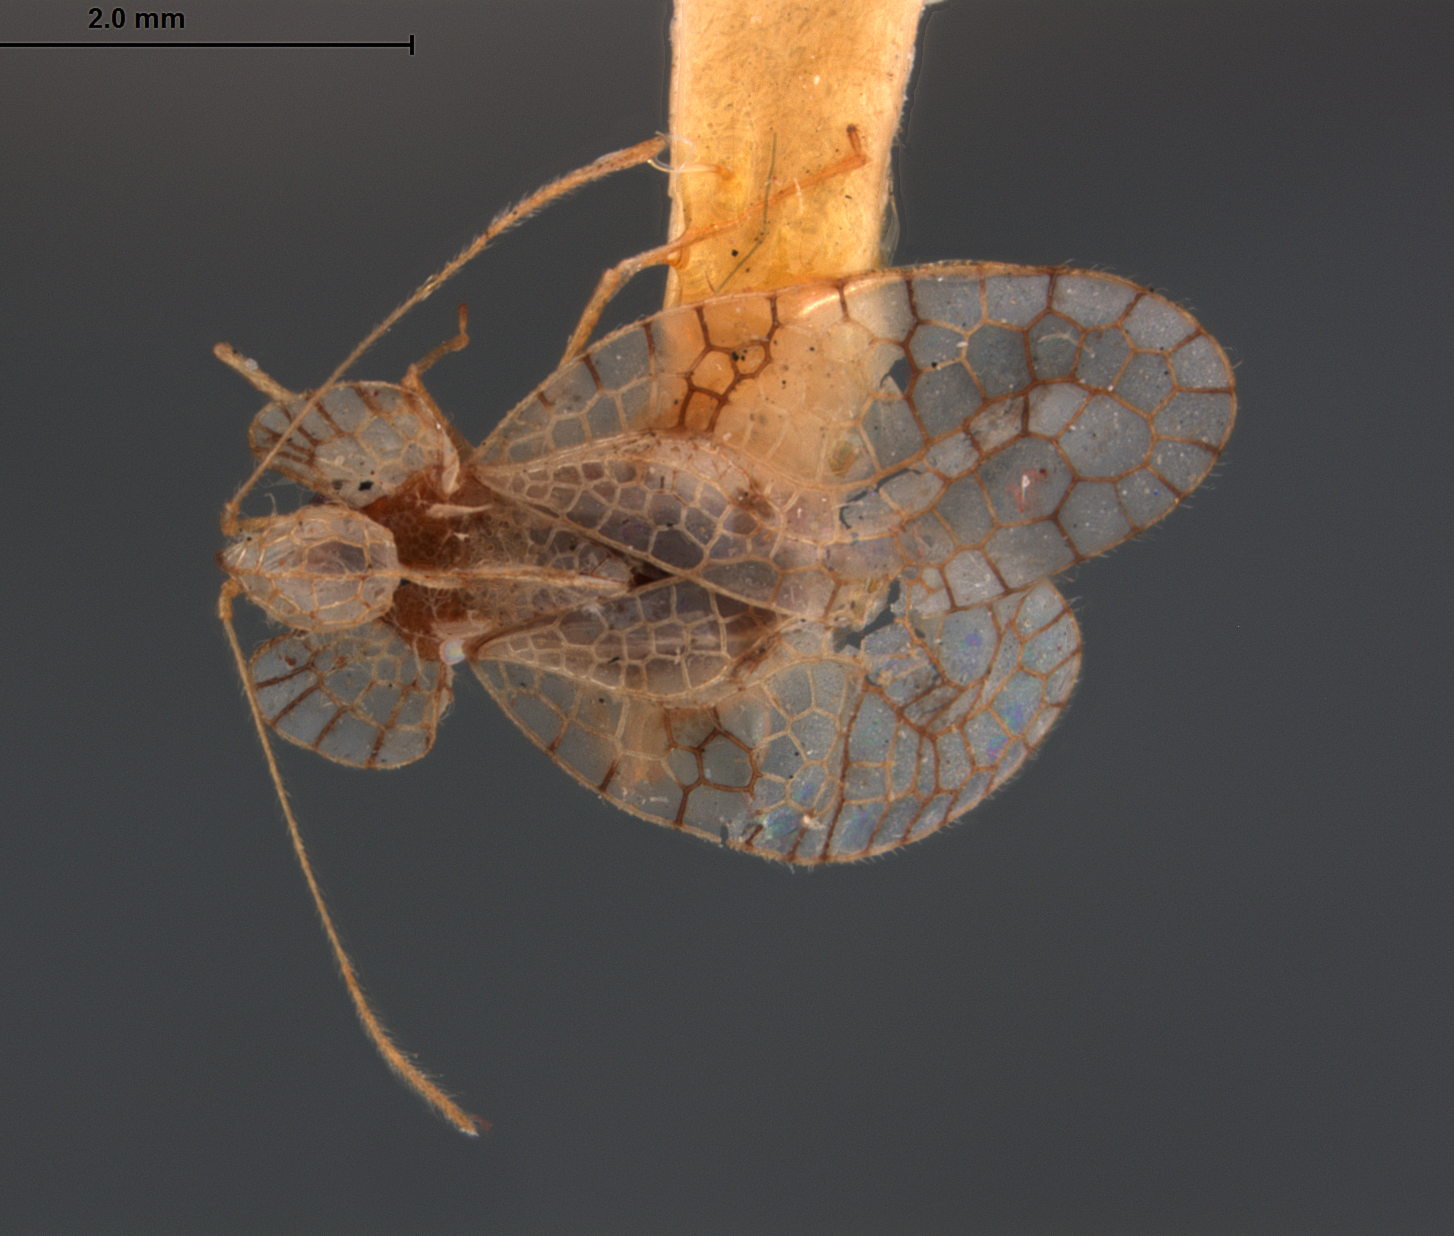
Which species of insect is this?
Stephanitis indiana
